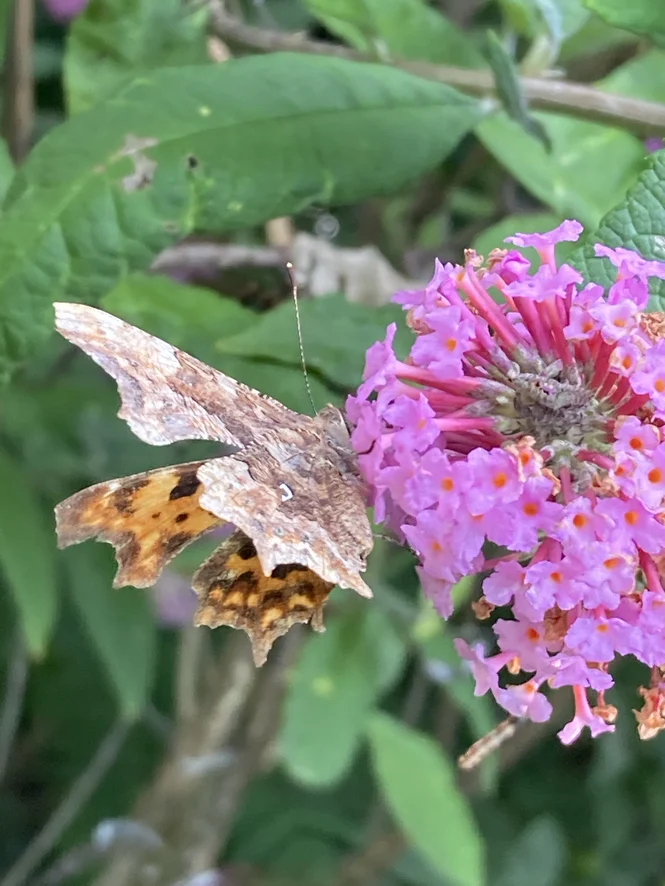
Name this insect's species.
Polygonia c-album
